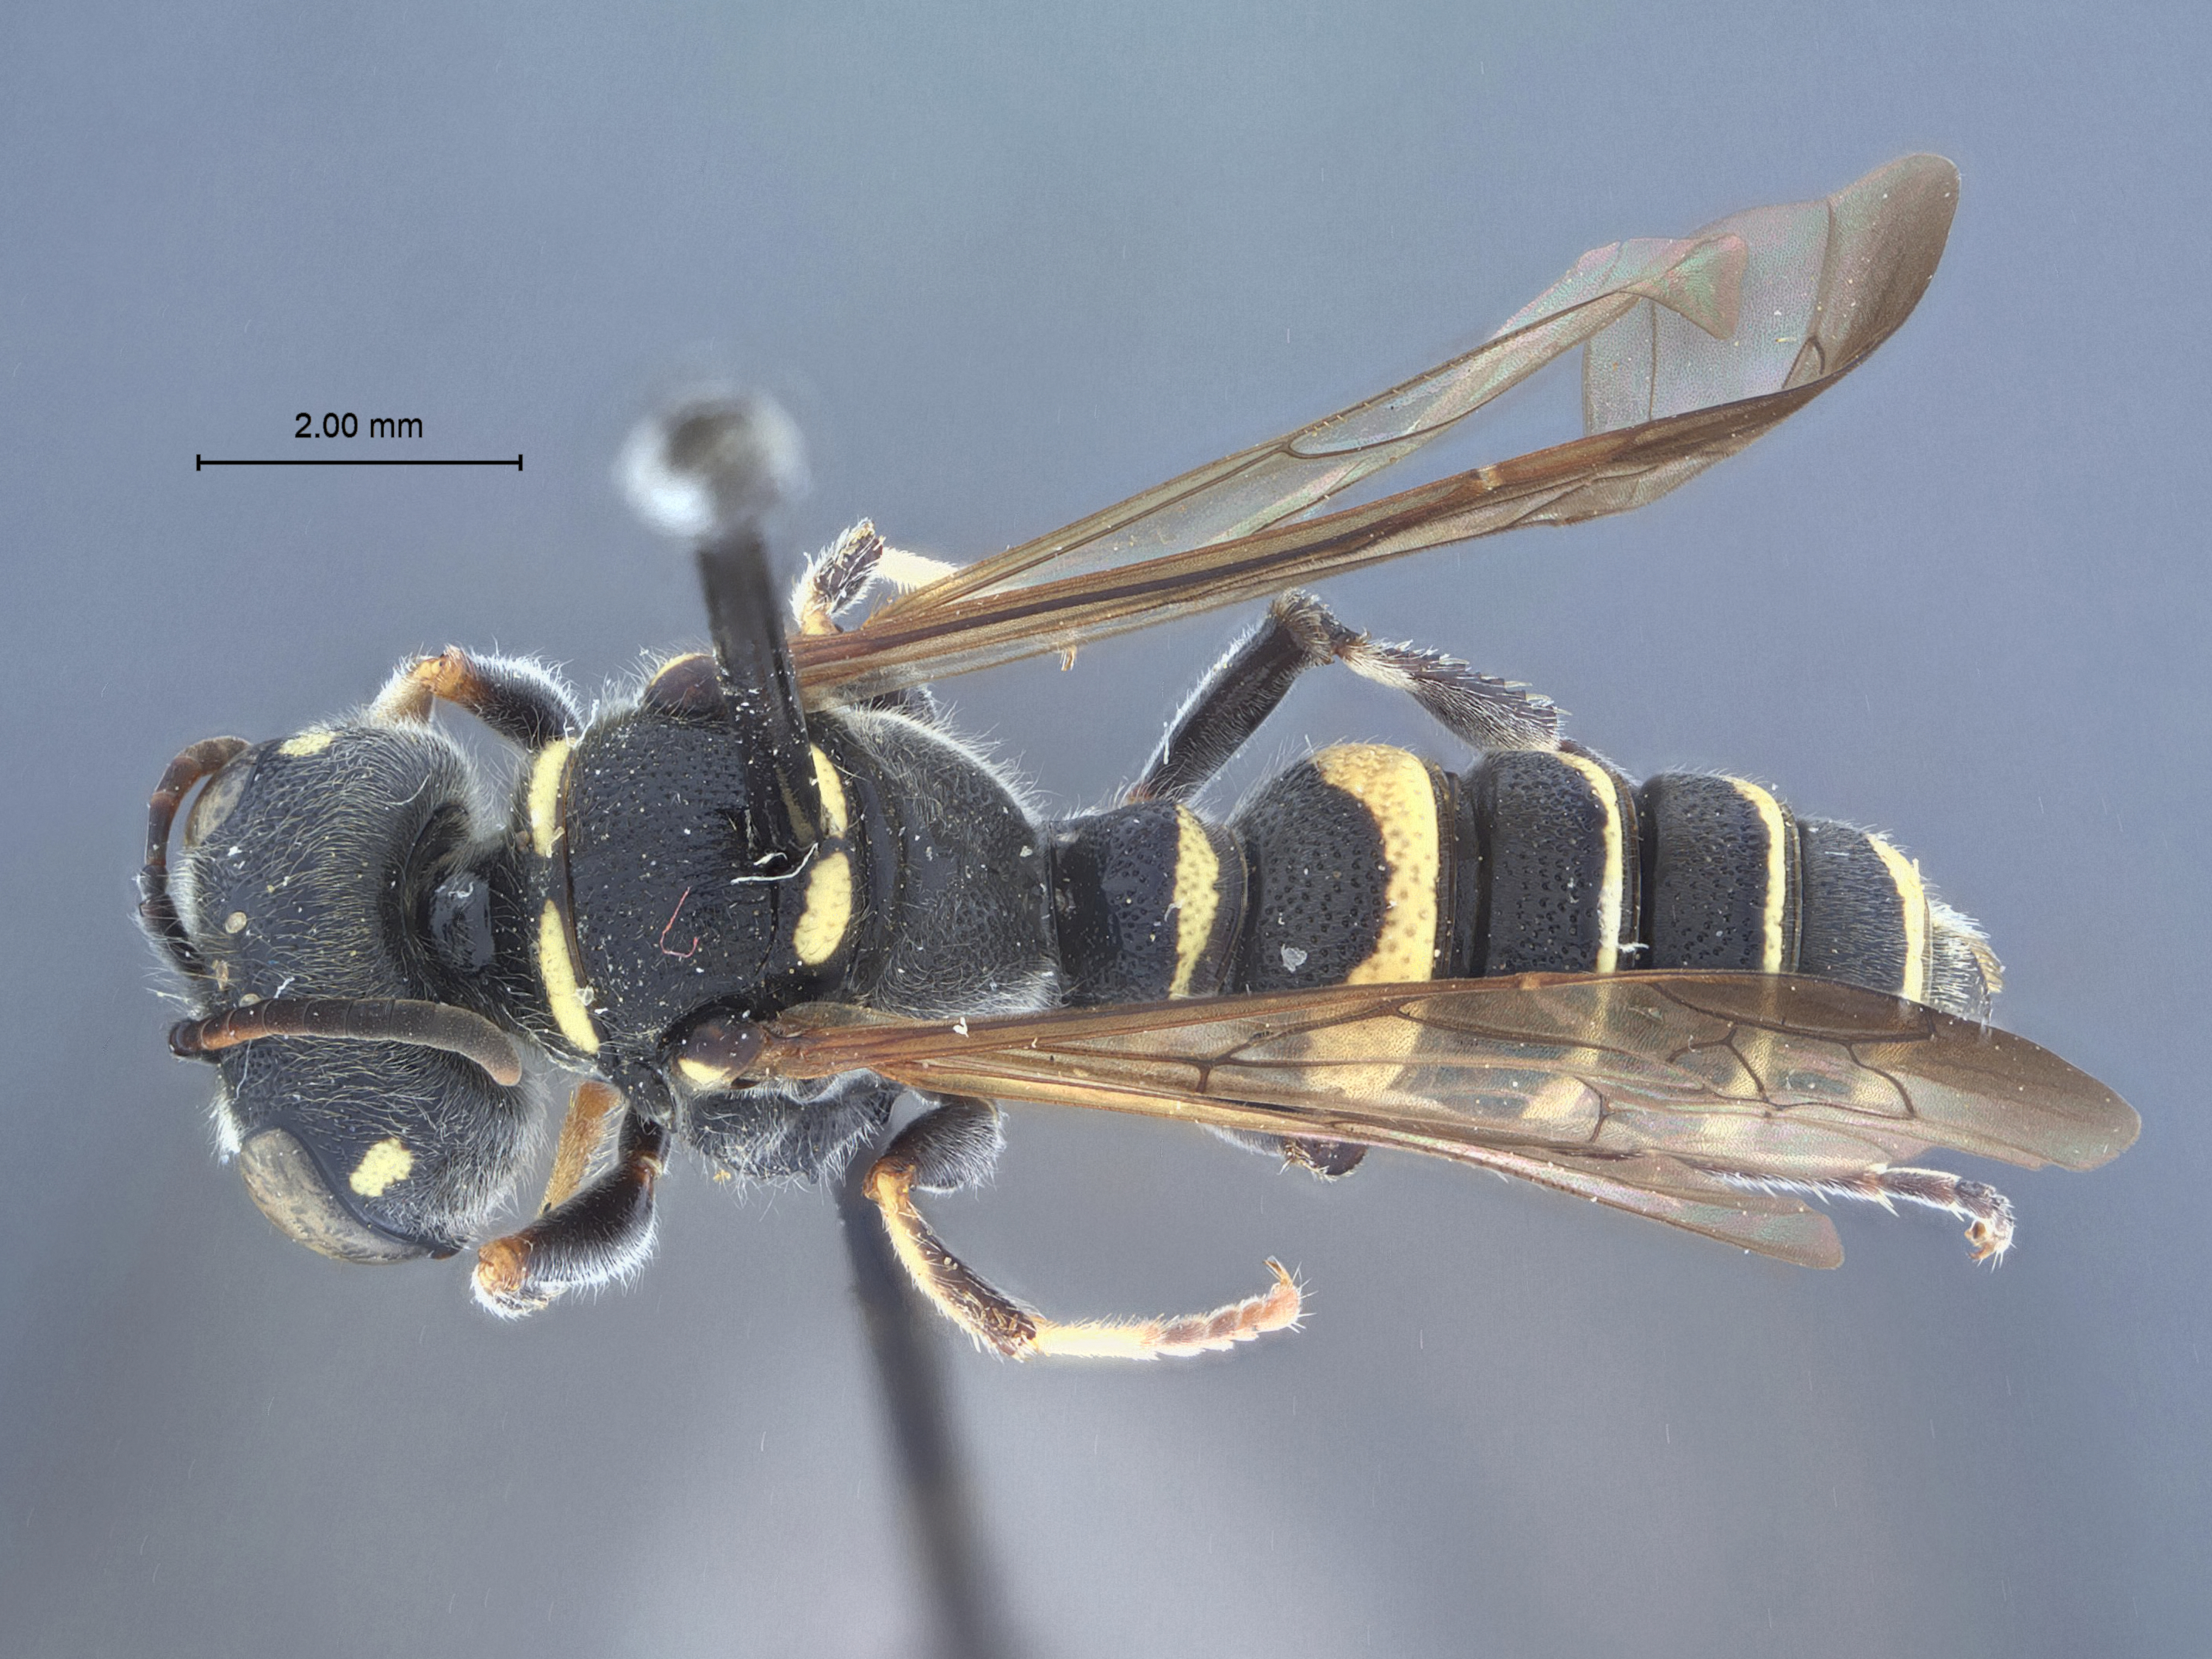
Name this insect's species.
Cerceris durango
